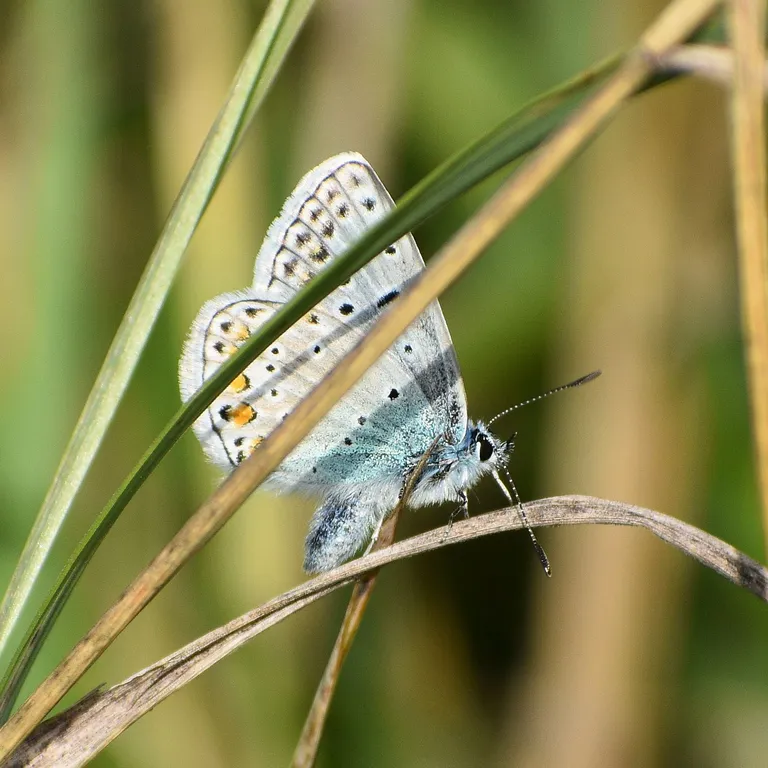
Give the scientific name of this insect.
Polyommatus icarus
